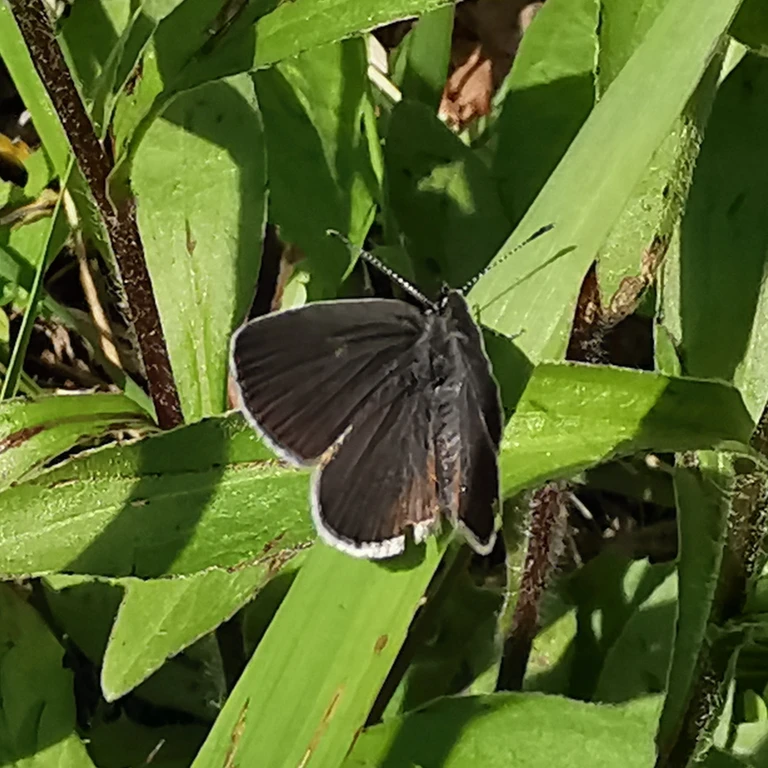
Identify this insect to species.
Cupido minimus
